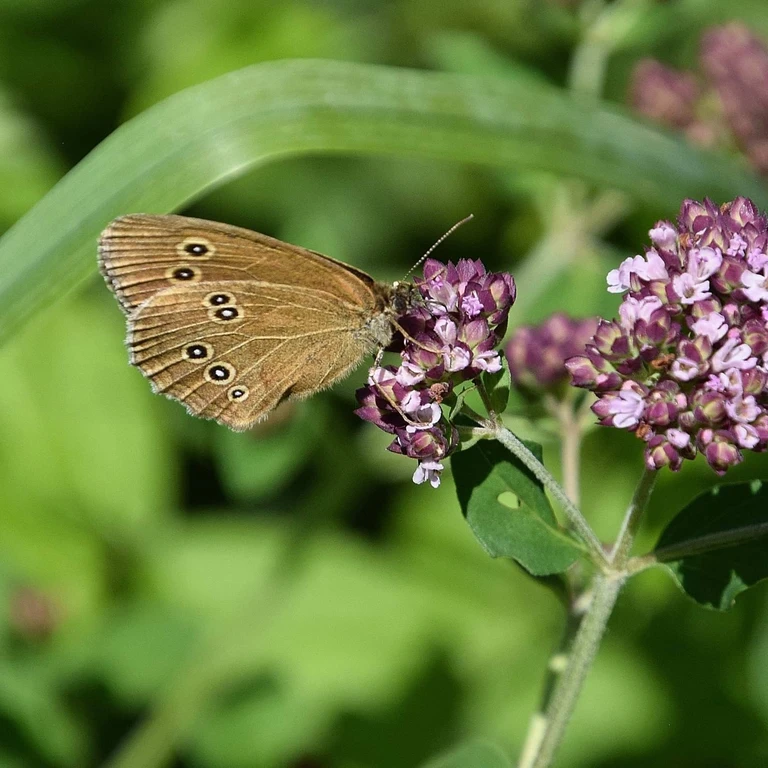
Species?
Aphantopus hyperantus
